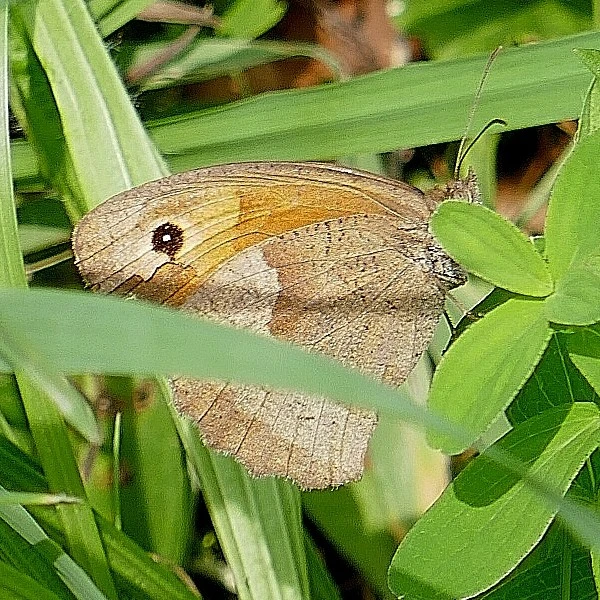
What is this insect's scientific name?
Maniola jurtina
